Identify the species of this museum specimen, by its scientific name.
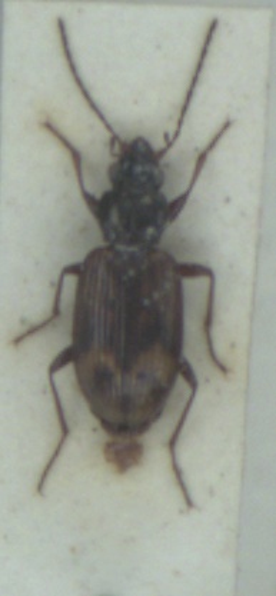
Bembidion dentellum
